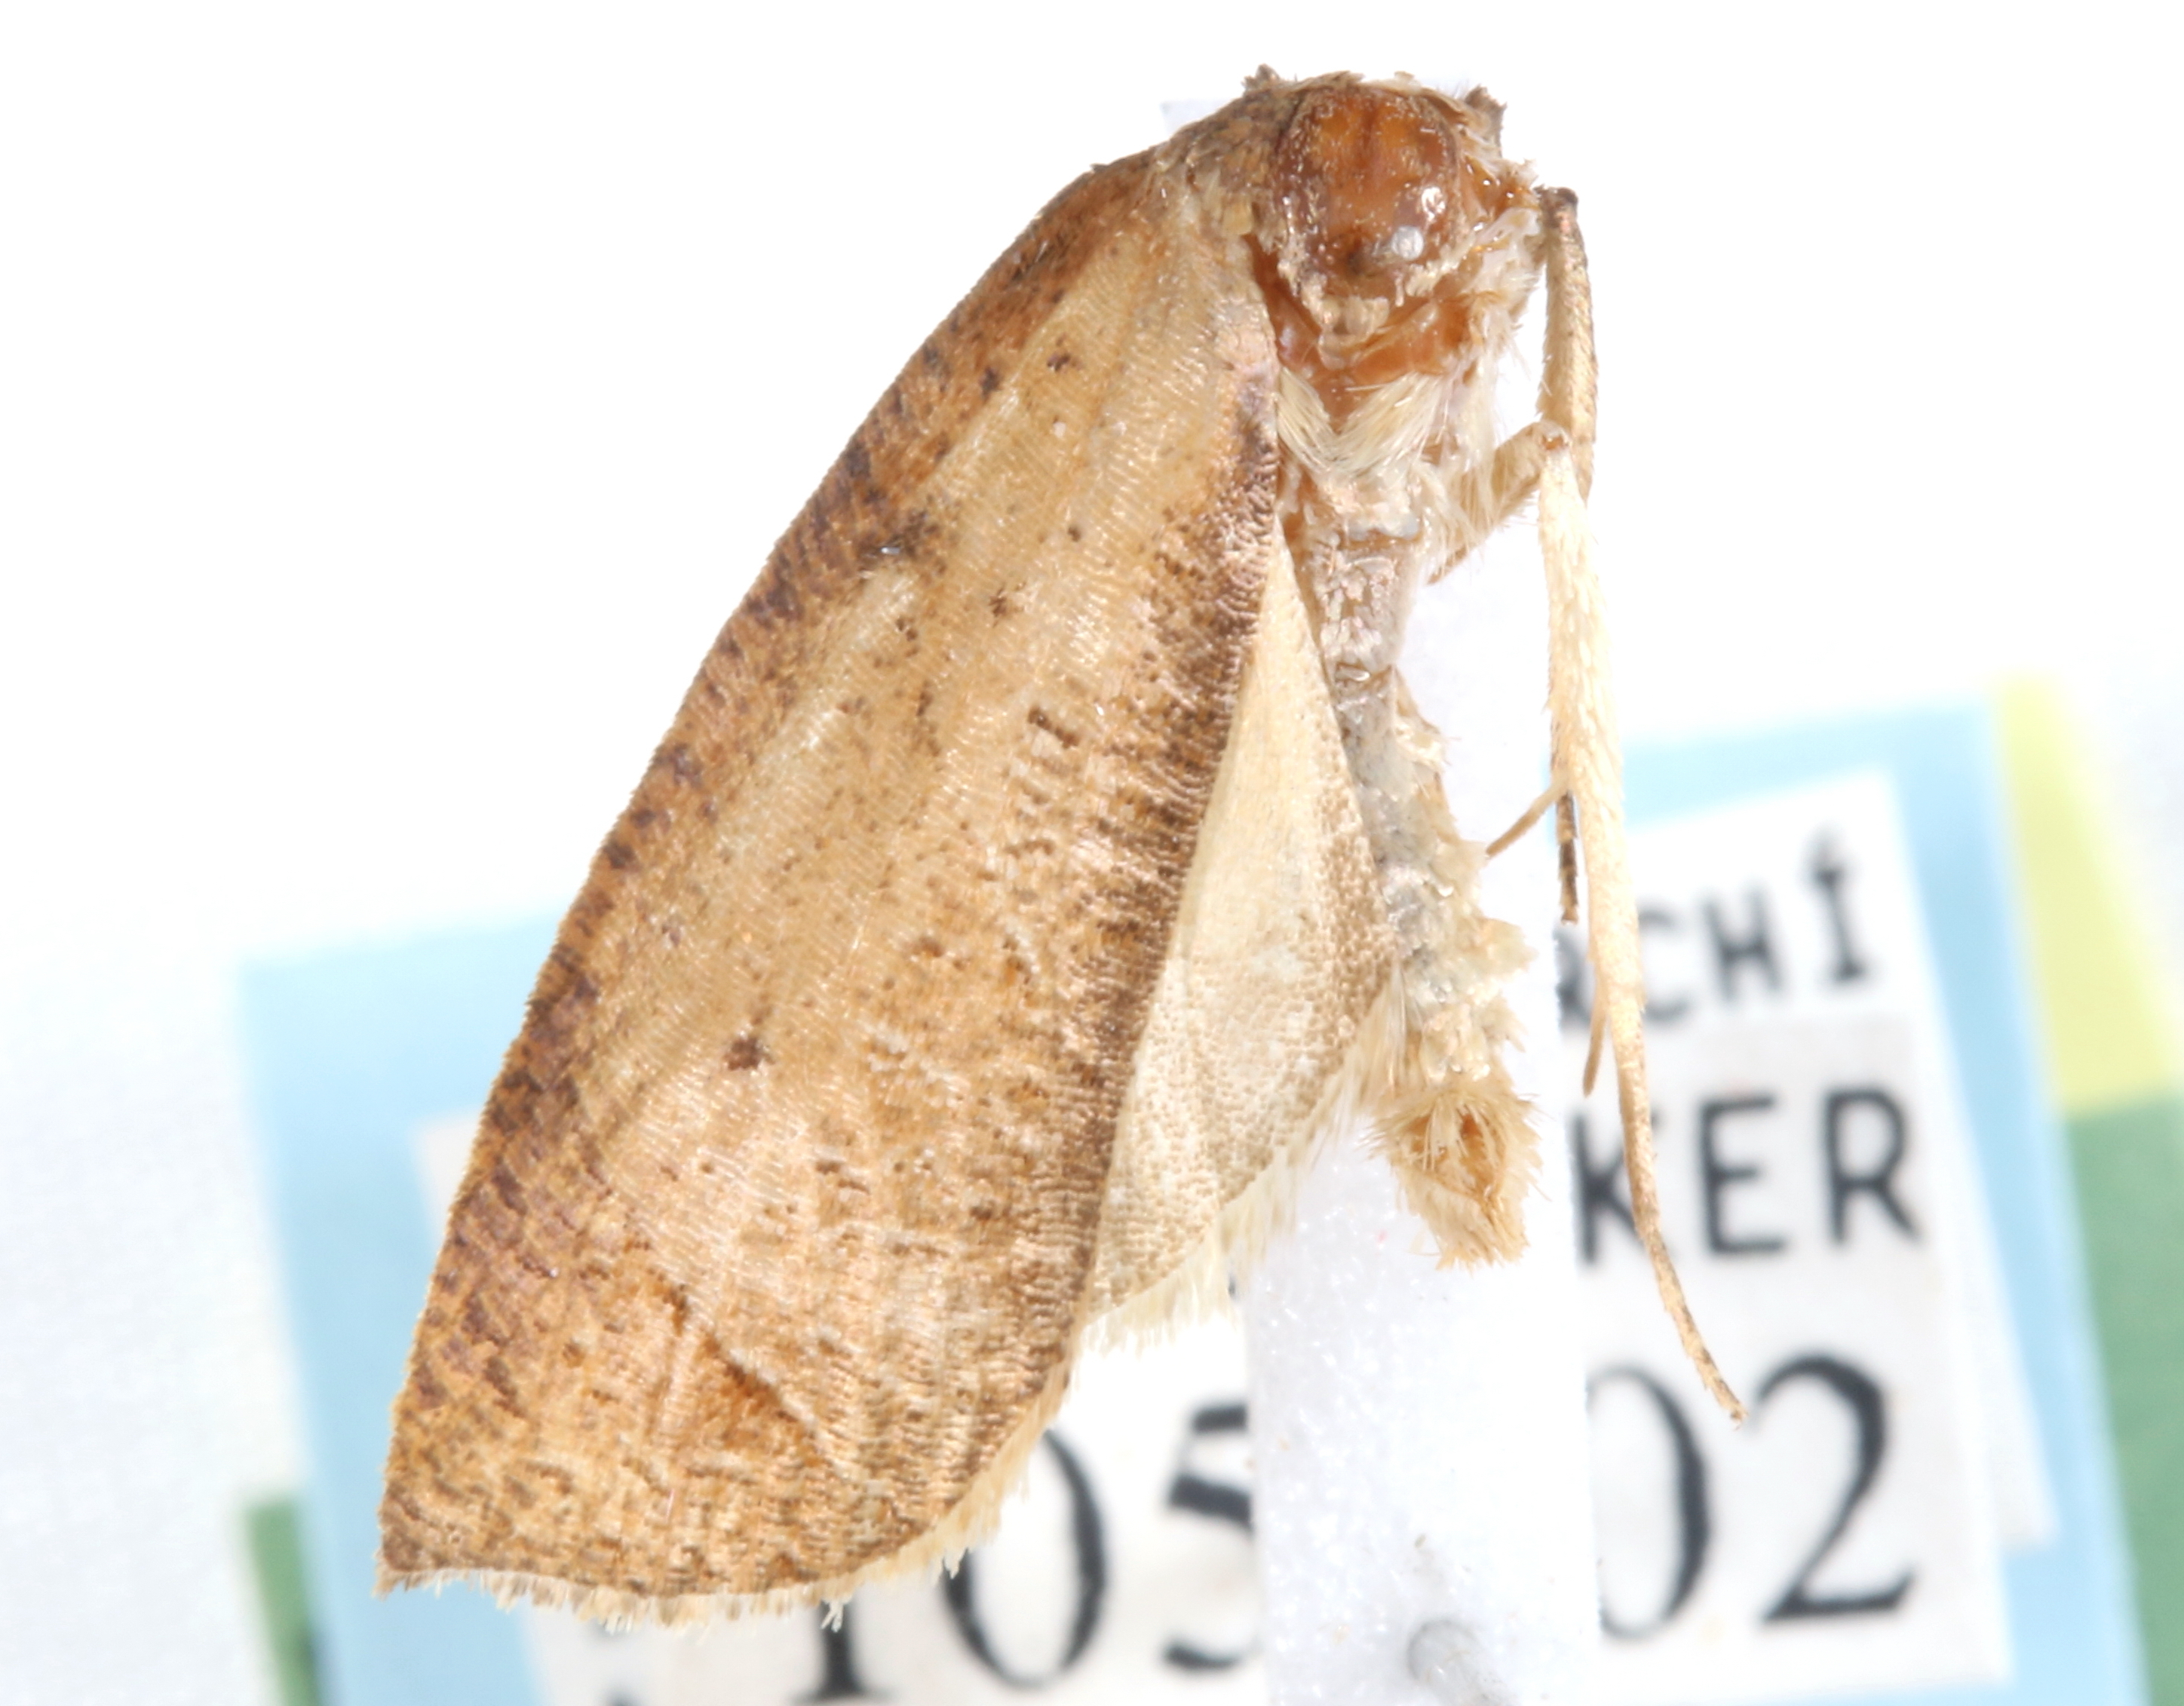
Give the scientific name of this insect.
Anchicremna phillipsae
